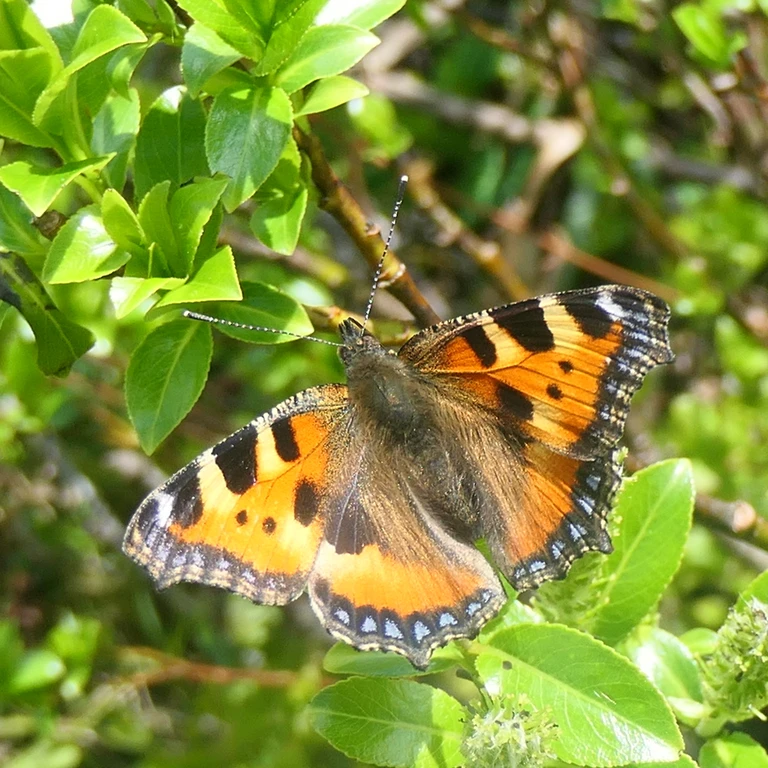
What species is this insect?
Aglais urticae
